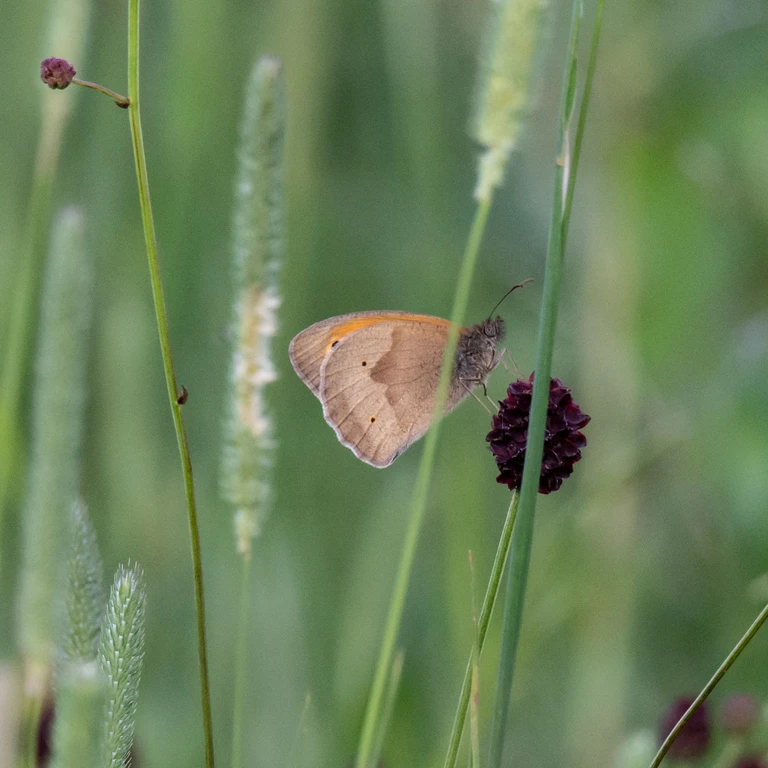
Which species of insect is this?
Maniola jurtina
